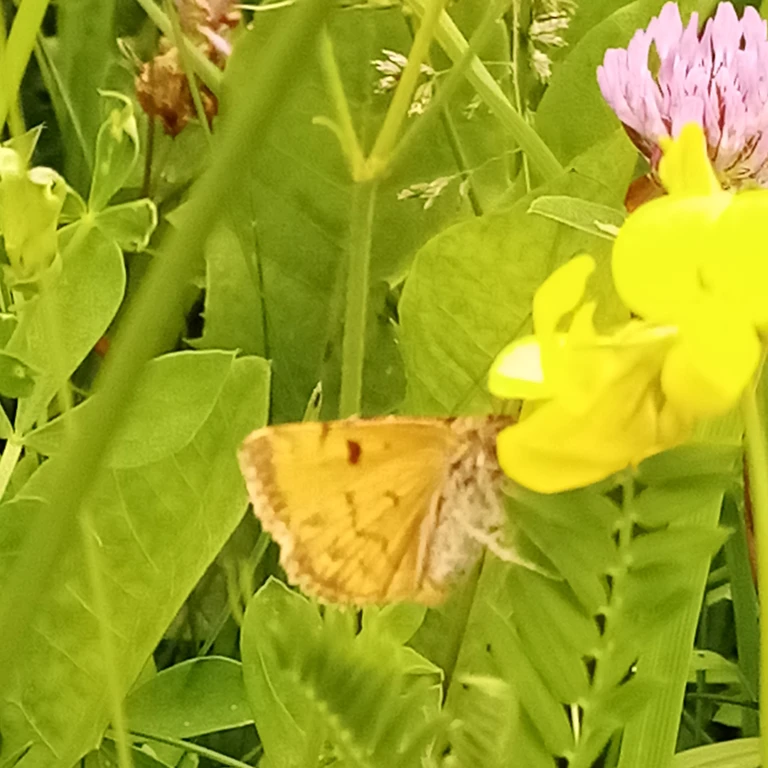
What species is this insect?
Euclidia glyphica
